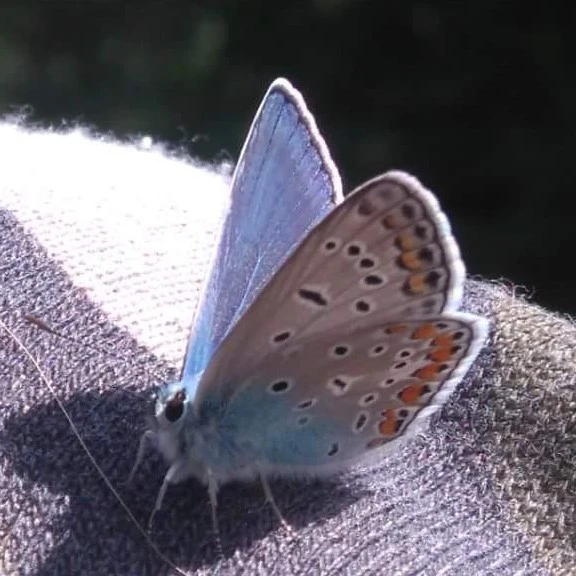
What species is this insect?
Polyommatus icarus
